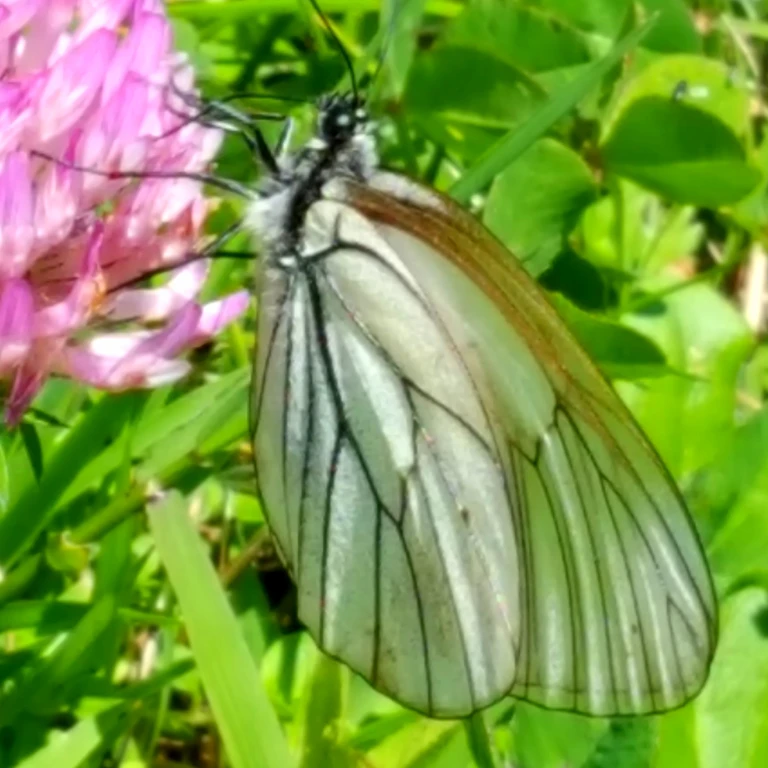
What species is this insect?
Aporia crataegi
